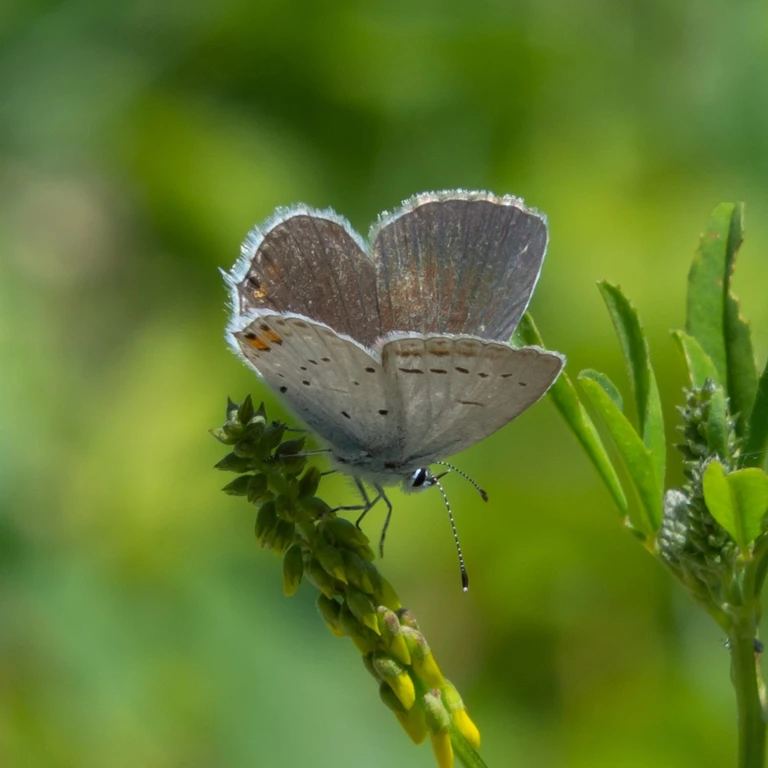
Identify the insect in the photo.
Cupido argiades (also Elkalyce argiades)
